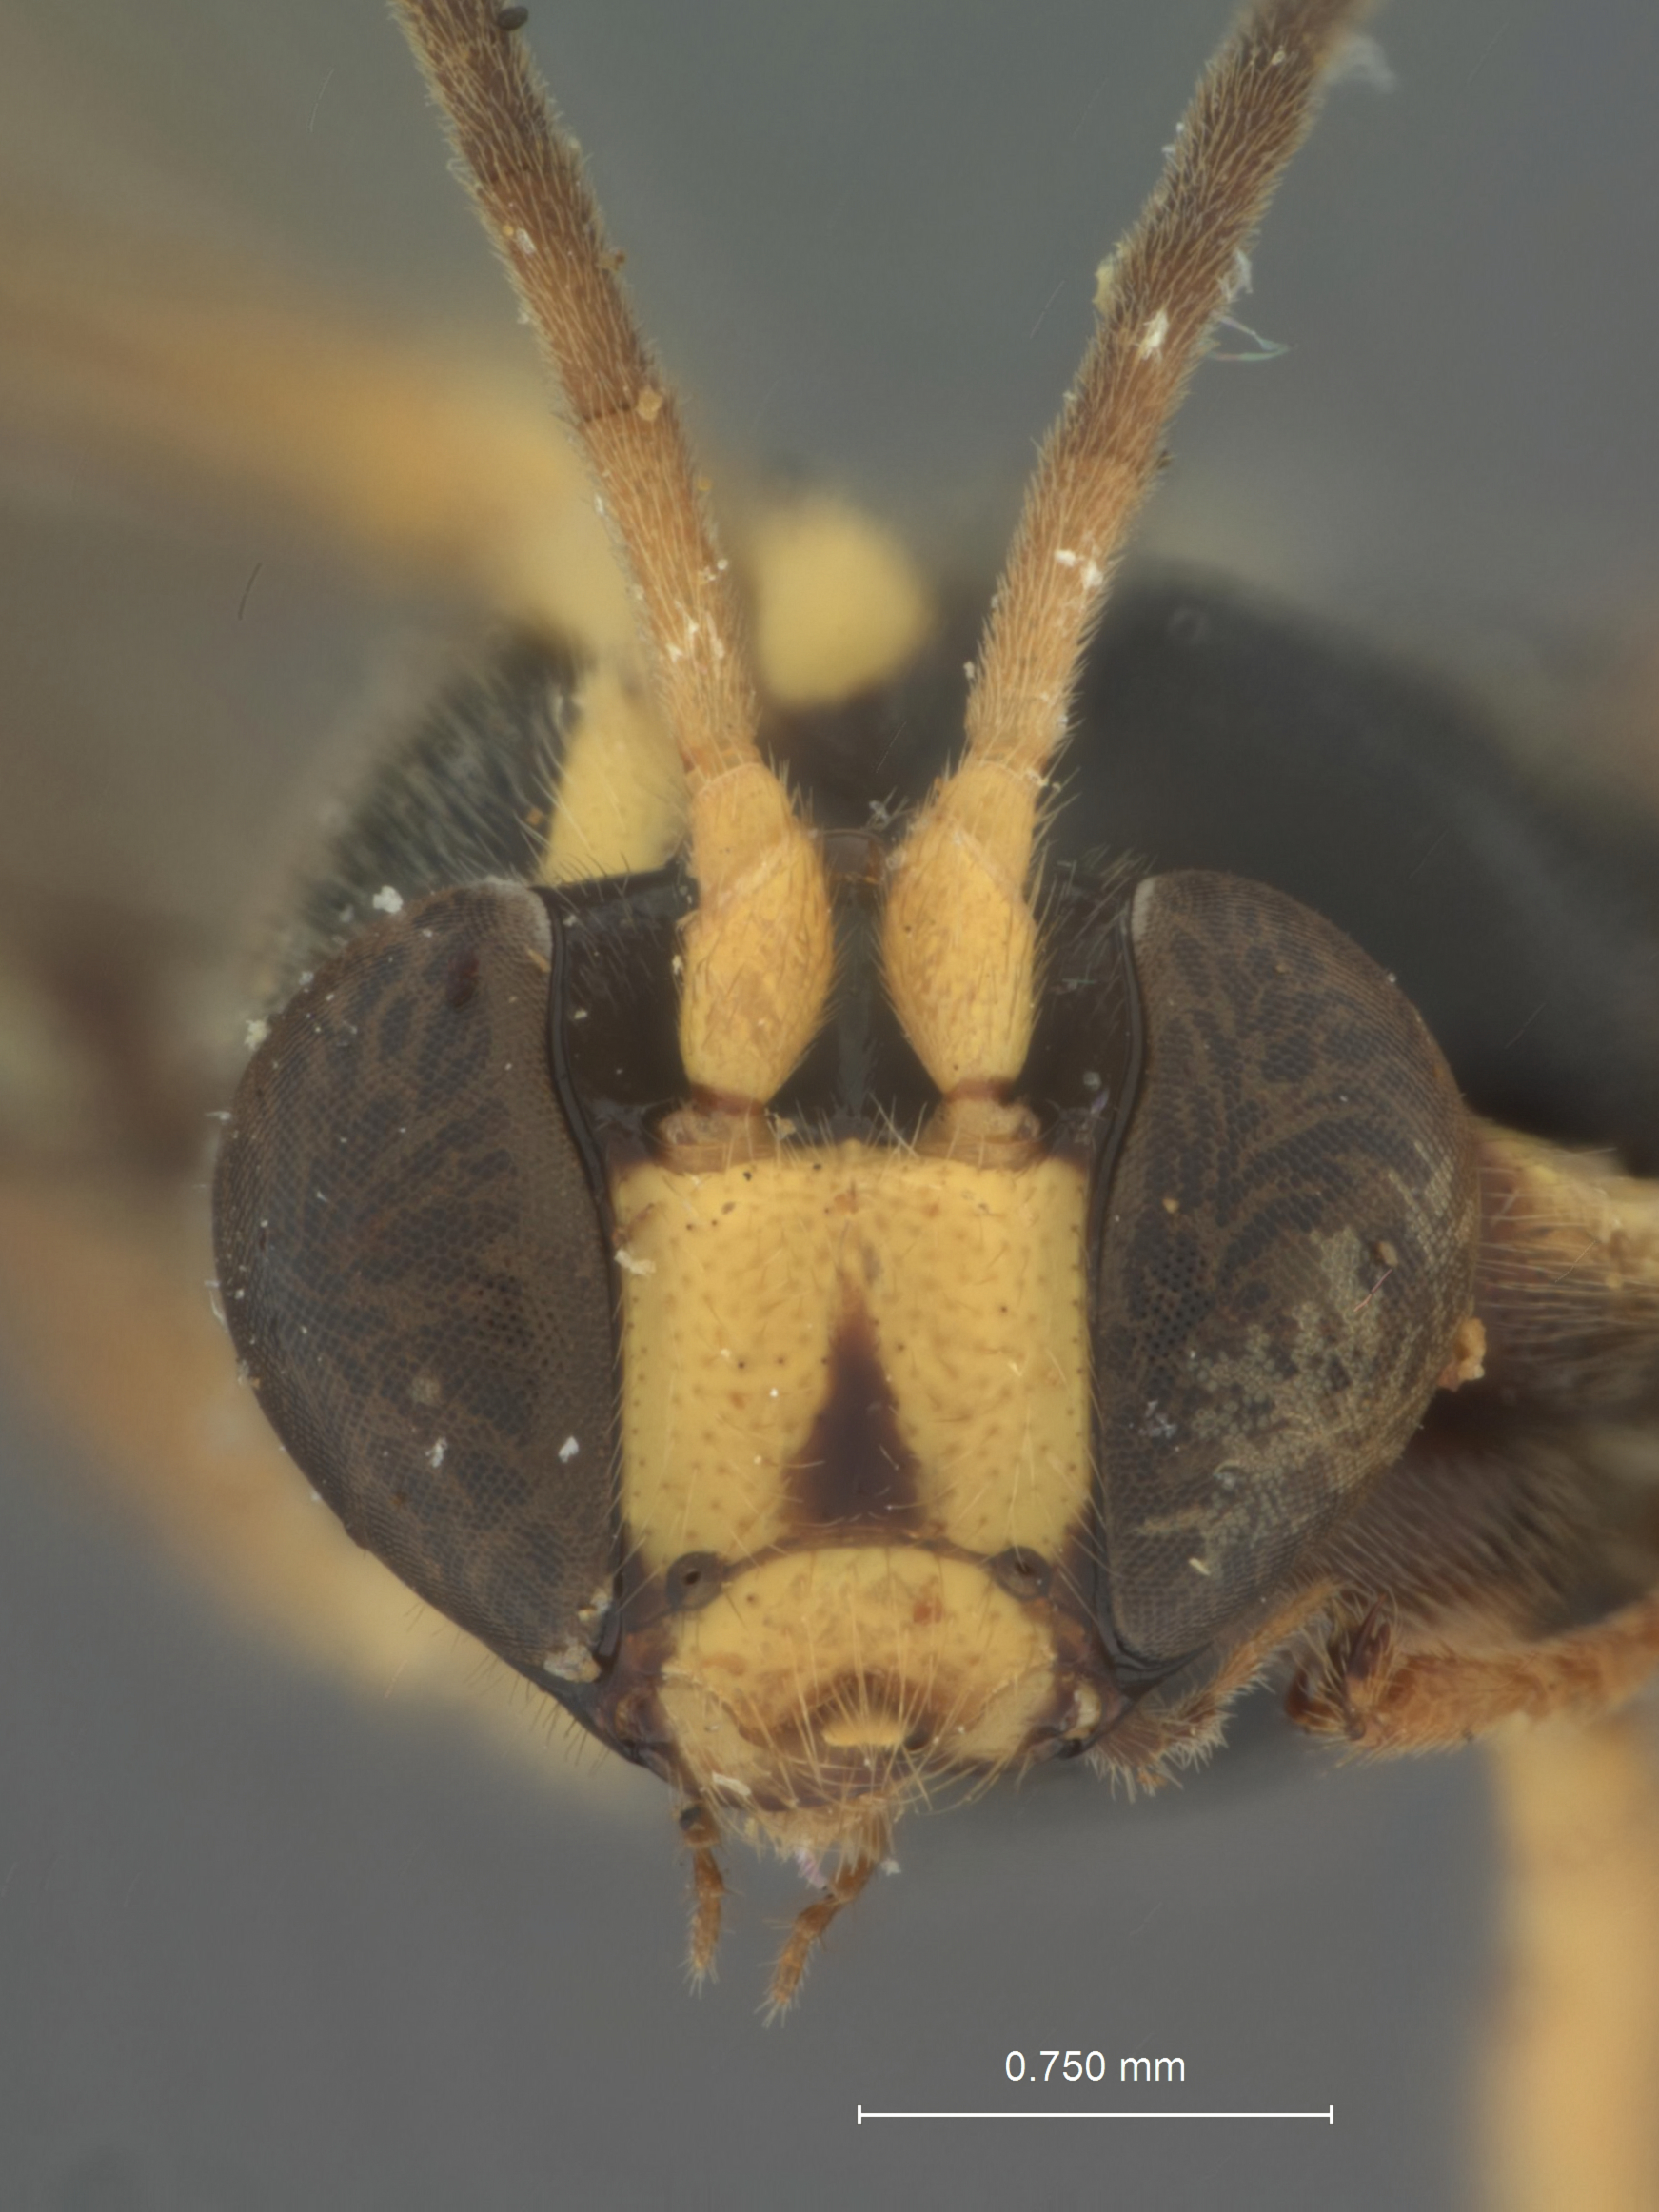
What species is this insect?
Acropimpla devia
